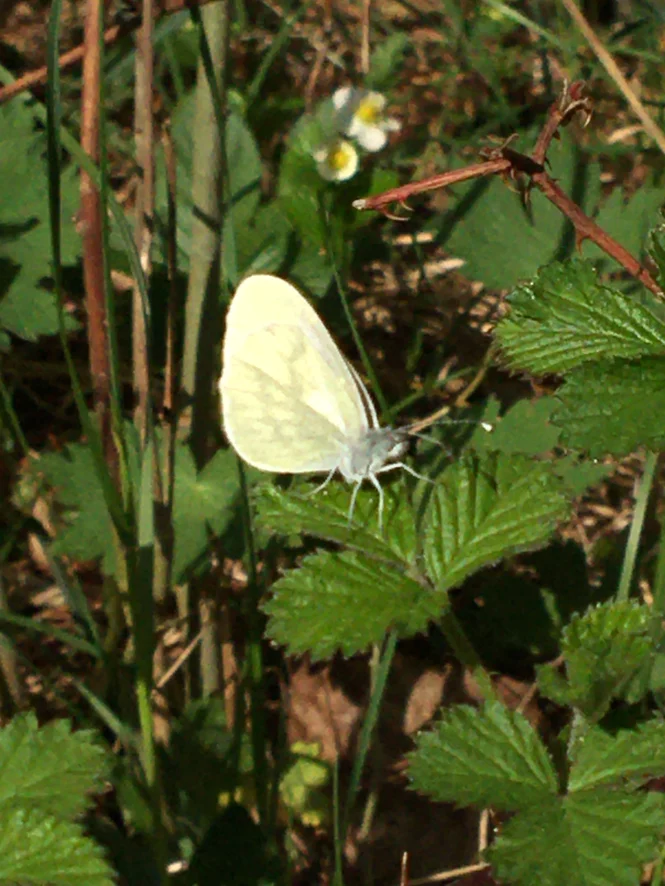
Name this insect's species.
Leptidea sinapis/juvernica
